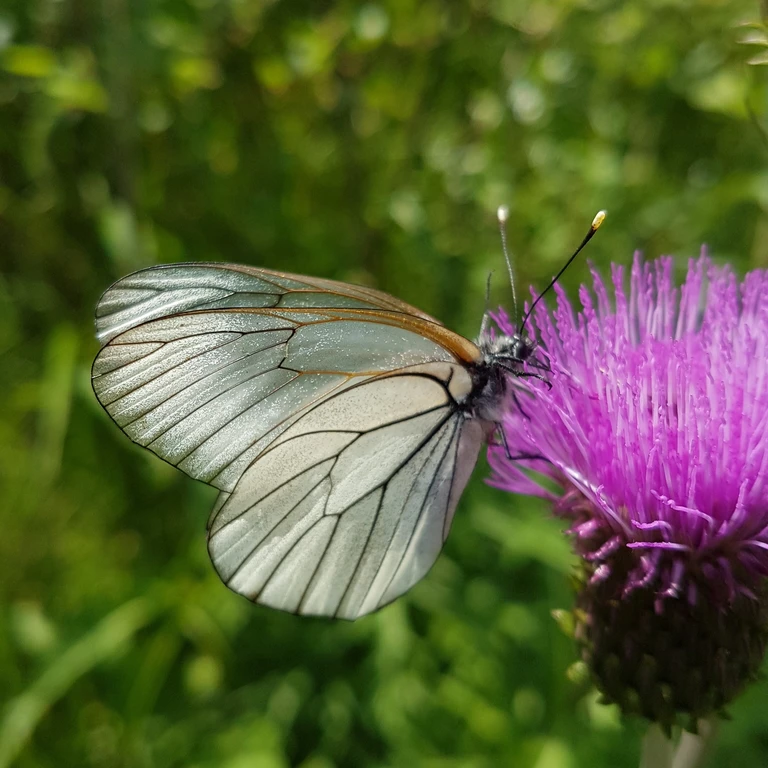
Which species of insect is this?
Aporia crataegi
